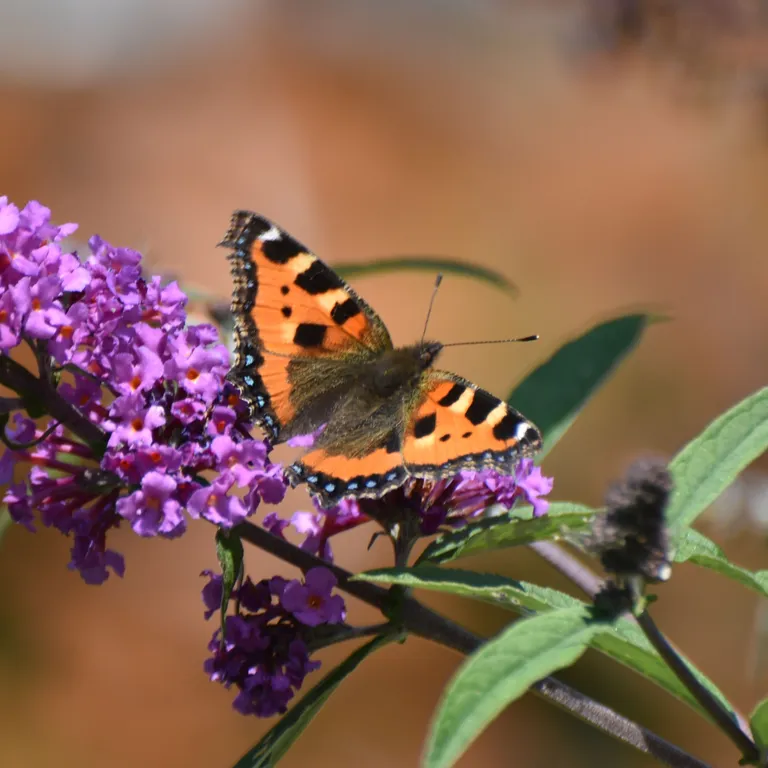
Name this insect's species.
Aglais urticae
